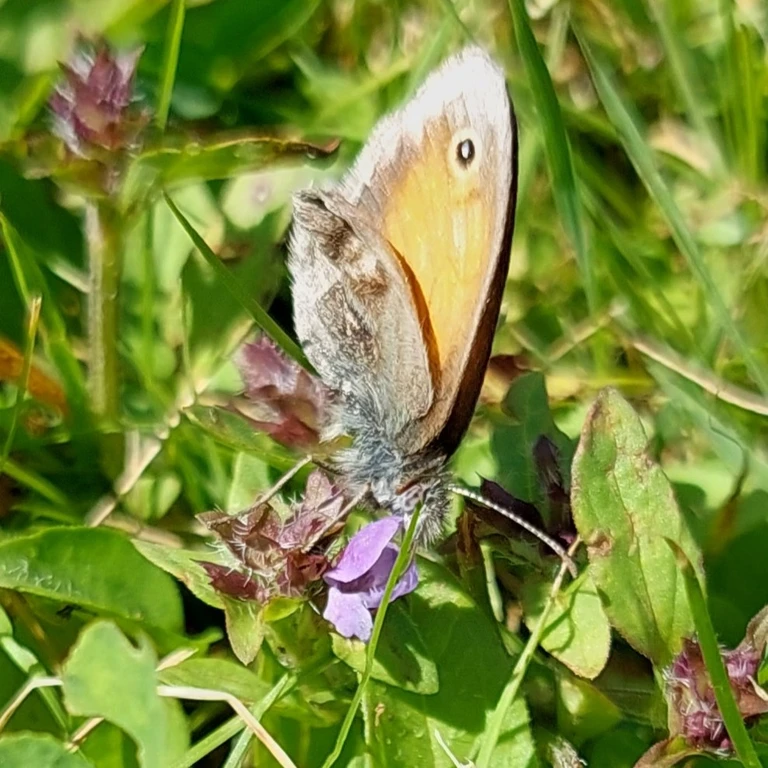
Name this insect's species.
Coenonympha pamphilus
